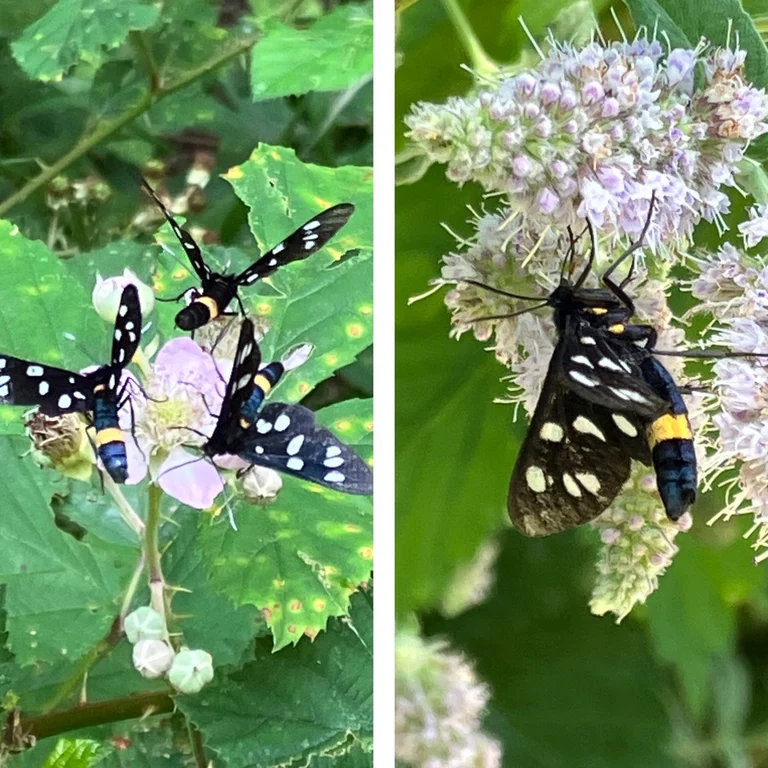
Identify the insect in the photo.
Amata phegea
